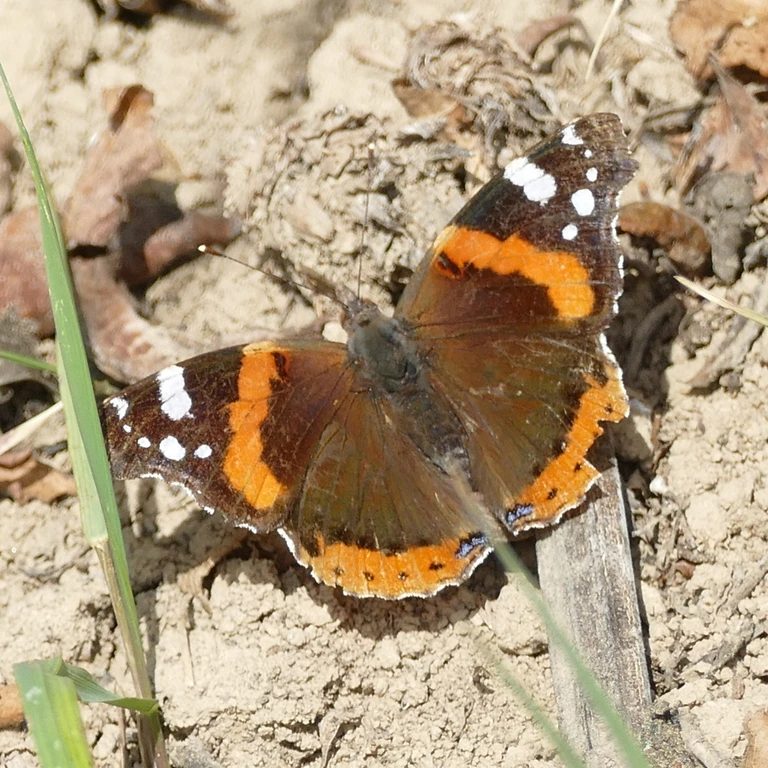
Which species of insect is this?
Vanessa atalanta
